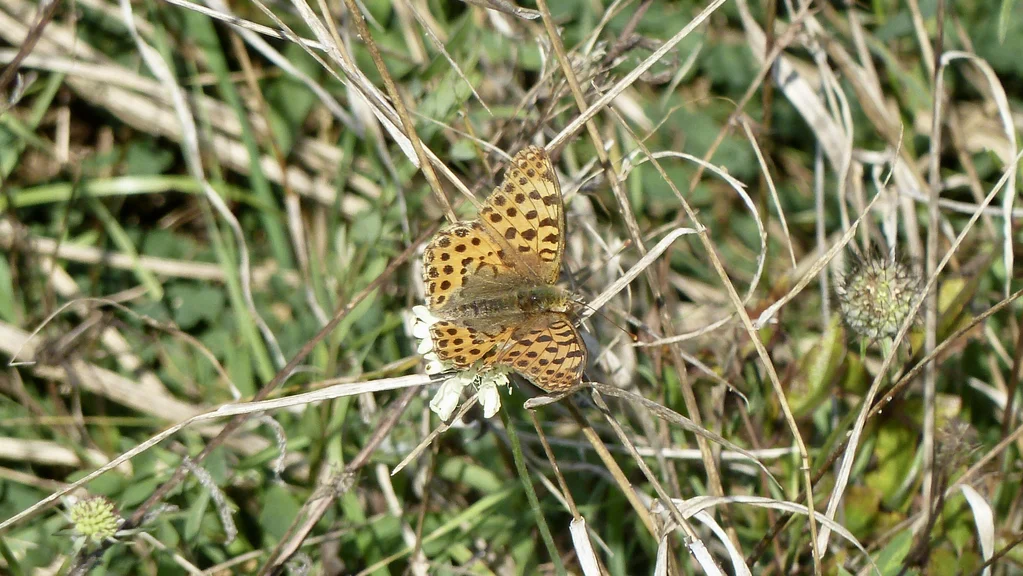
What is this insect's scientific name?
Issoria lathonia
